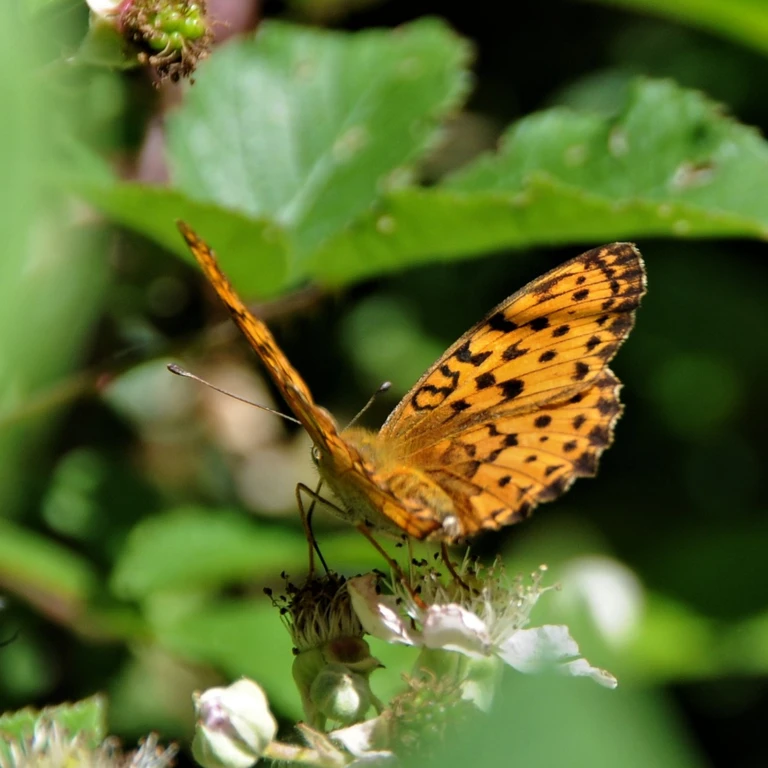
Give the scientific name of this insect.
Brenthis daphne
